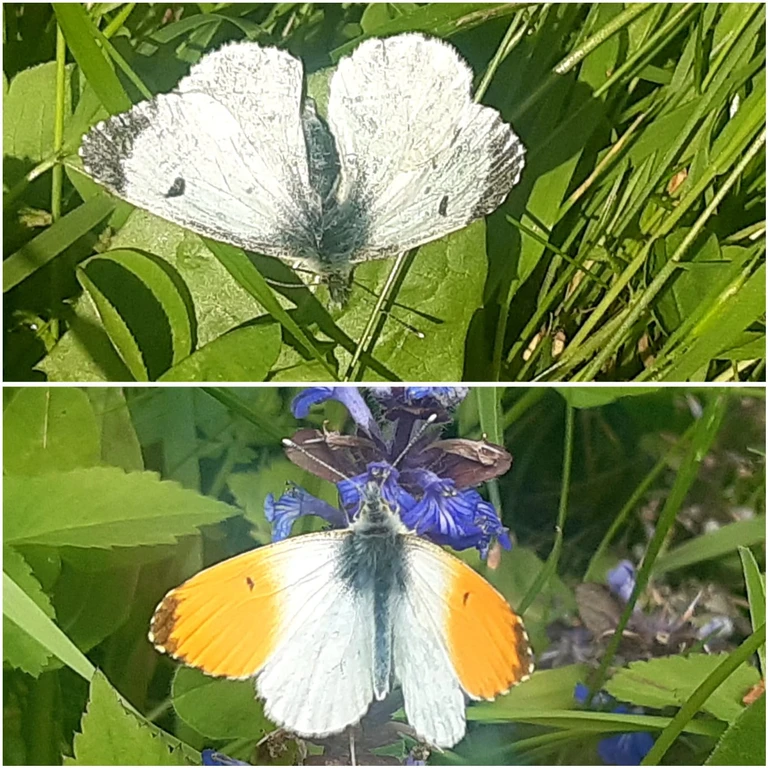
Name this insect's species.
Anthocharis cardamines
